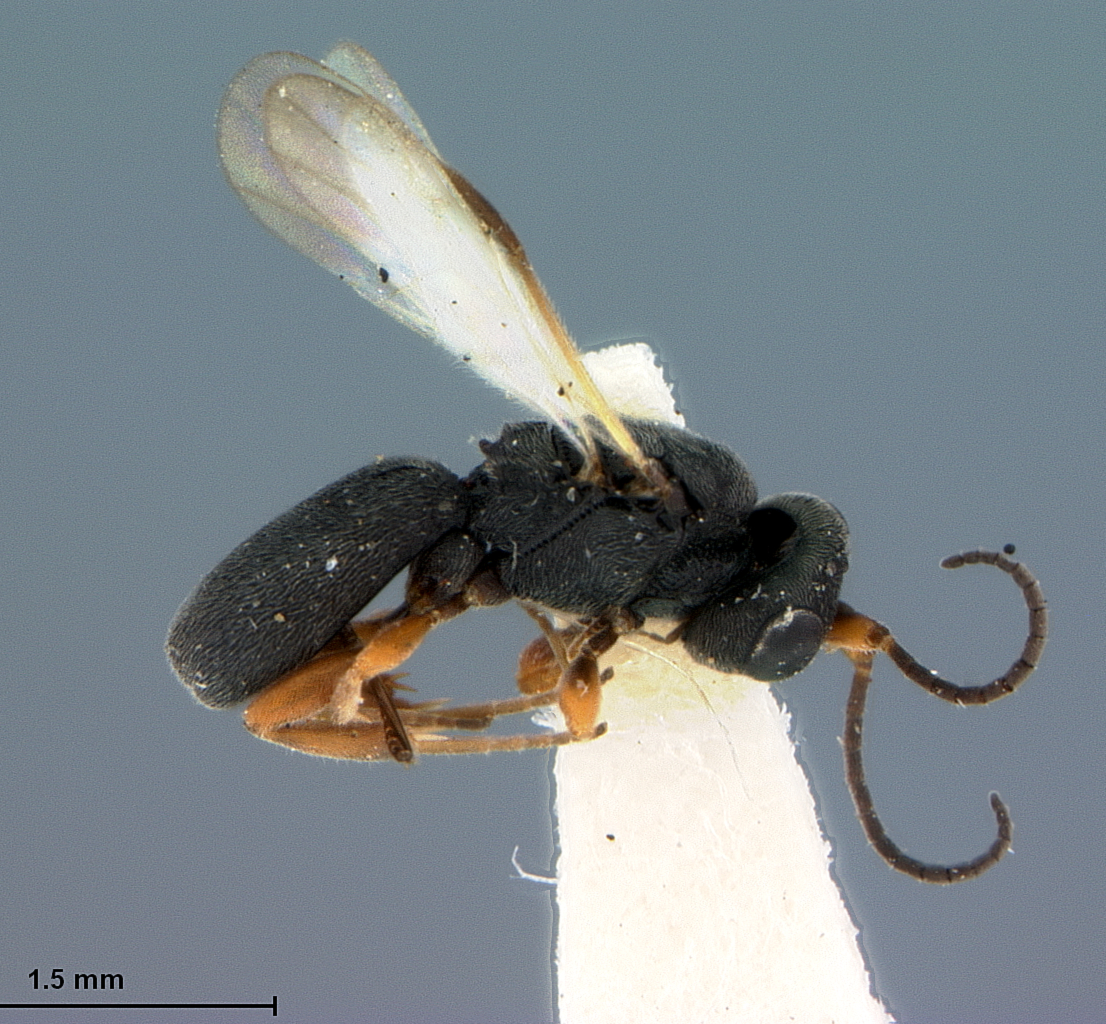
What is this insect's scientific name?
Chelonus empherus
